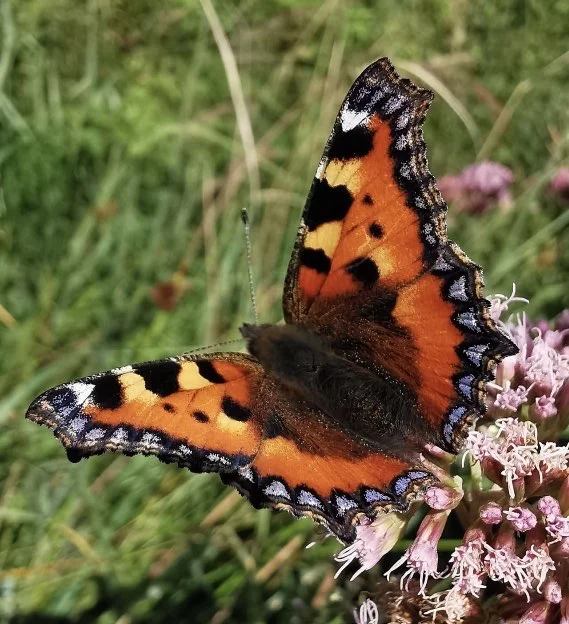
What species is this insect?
Aglais urticae
